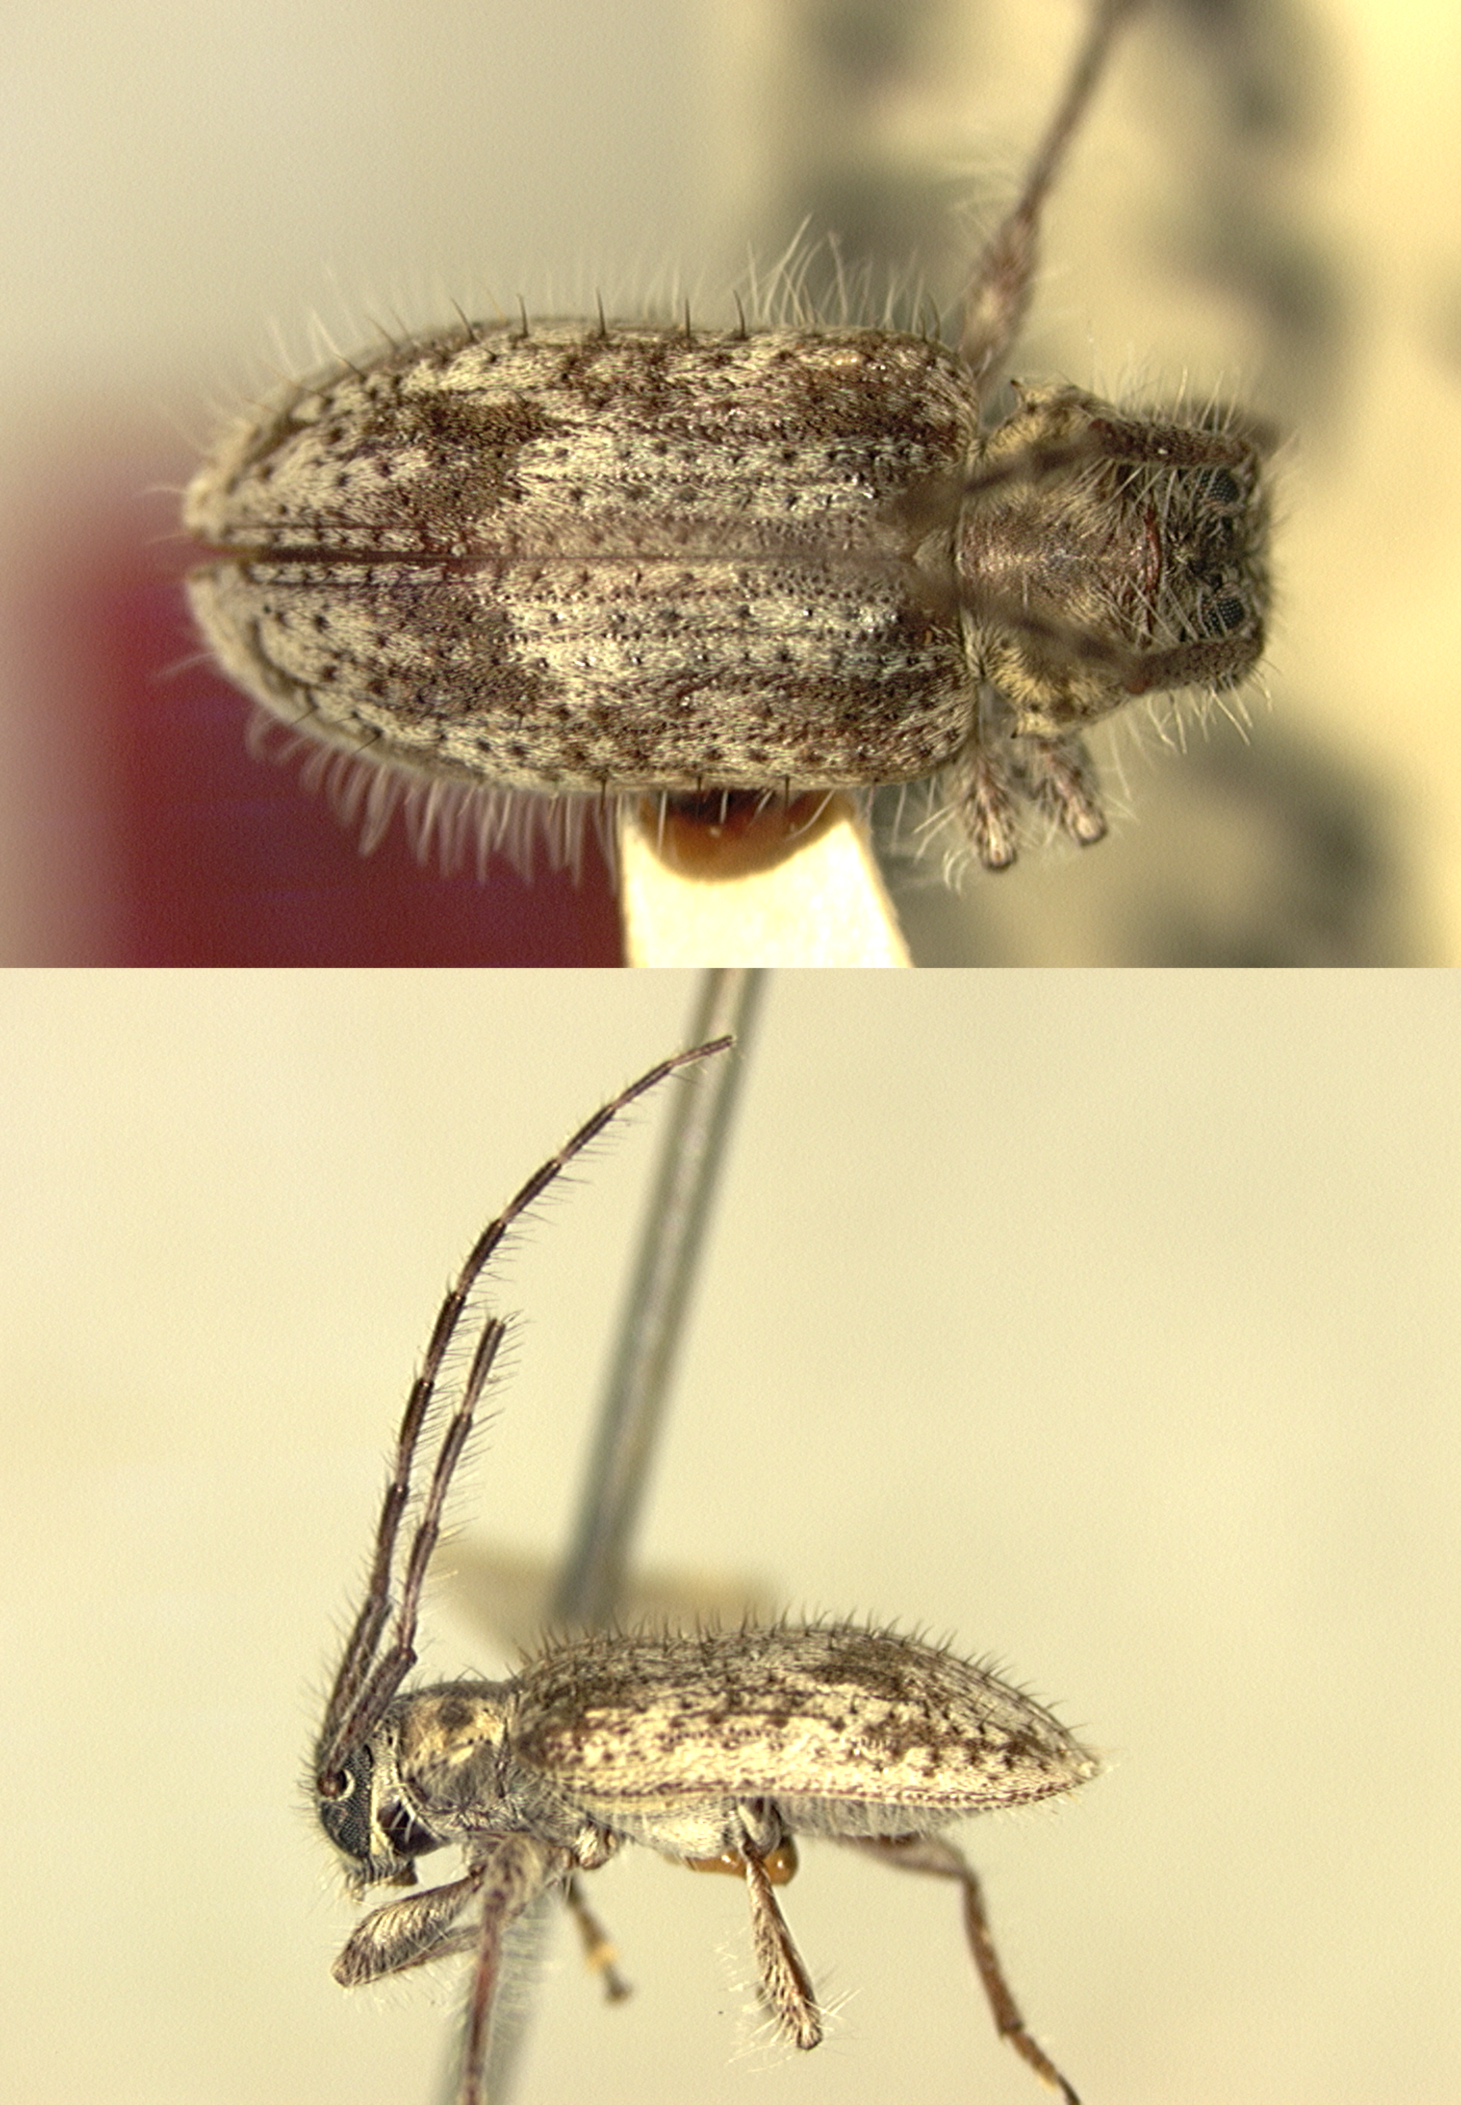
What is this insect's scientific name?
Exocentrus ciliatissimus
